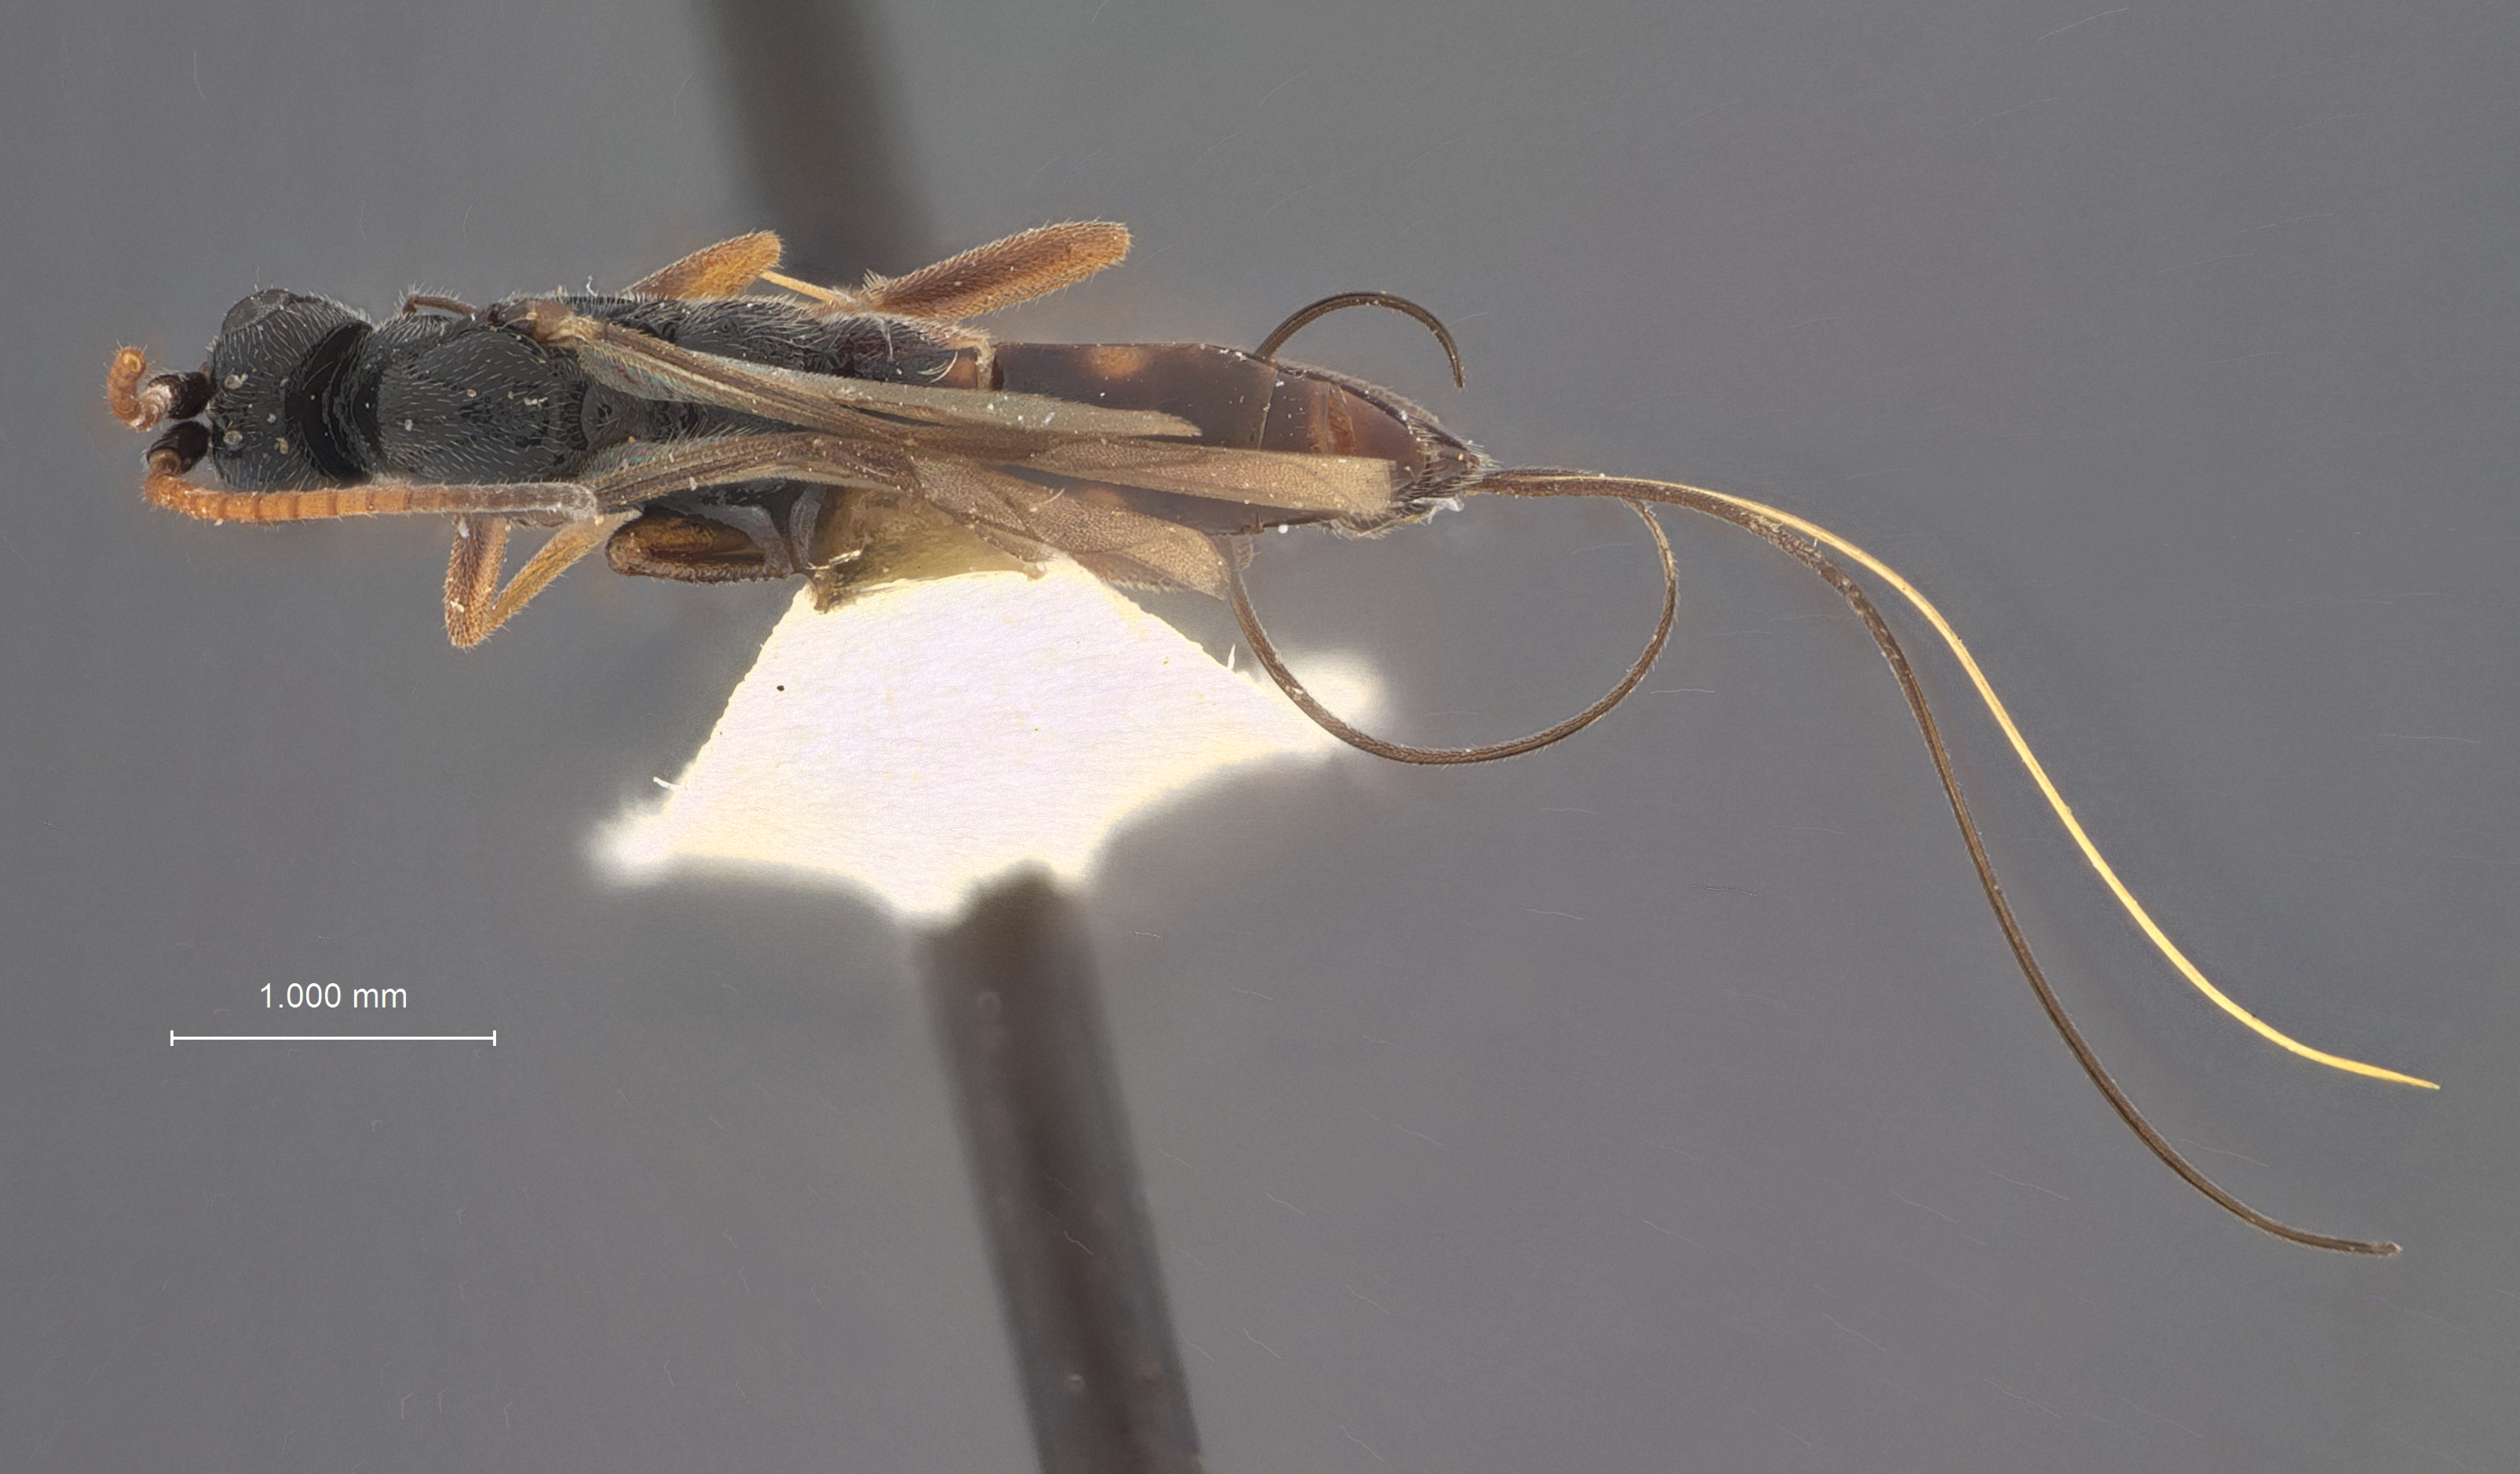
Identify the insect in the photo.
Orgilus mundus
